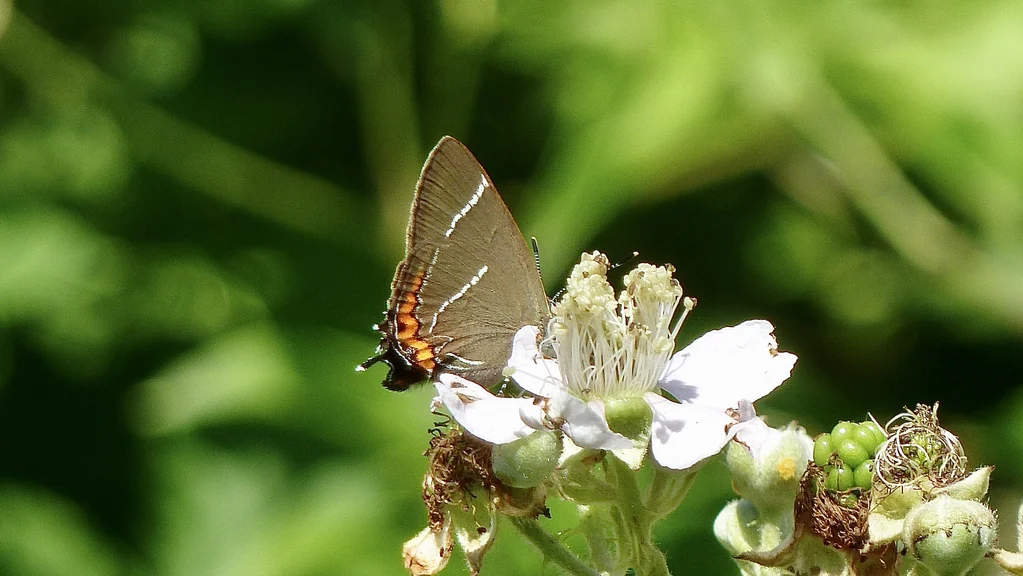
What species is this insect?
Satyrium w-album
